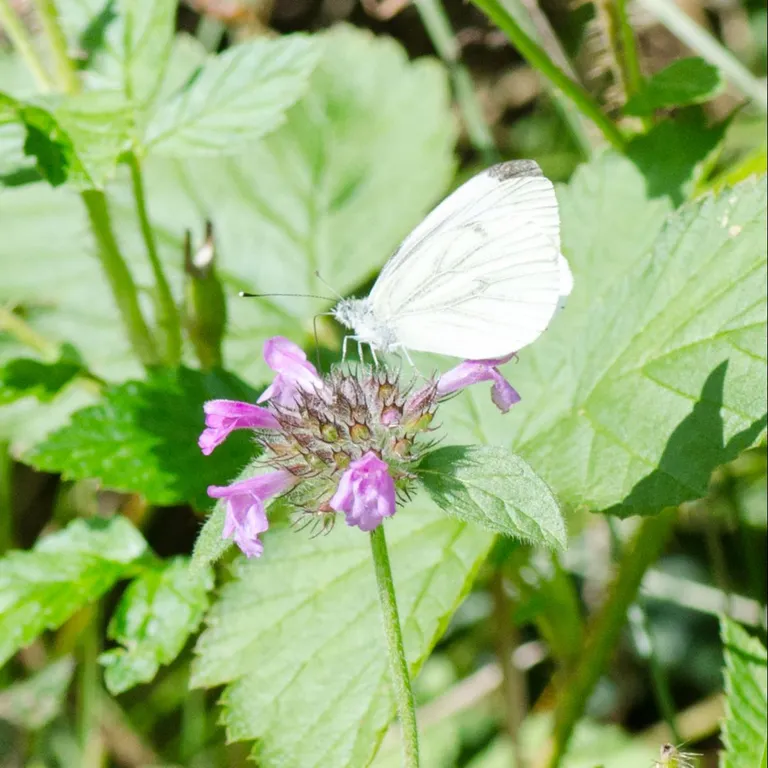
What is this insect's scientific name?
Pieris napi
